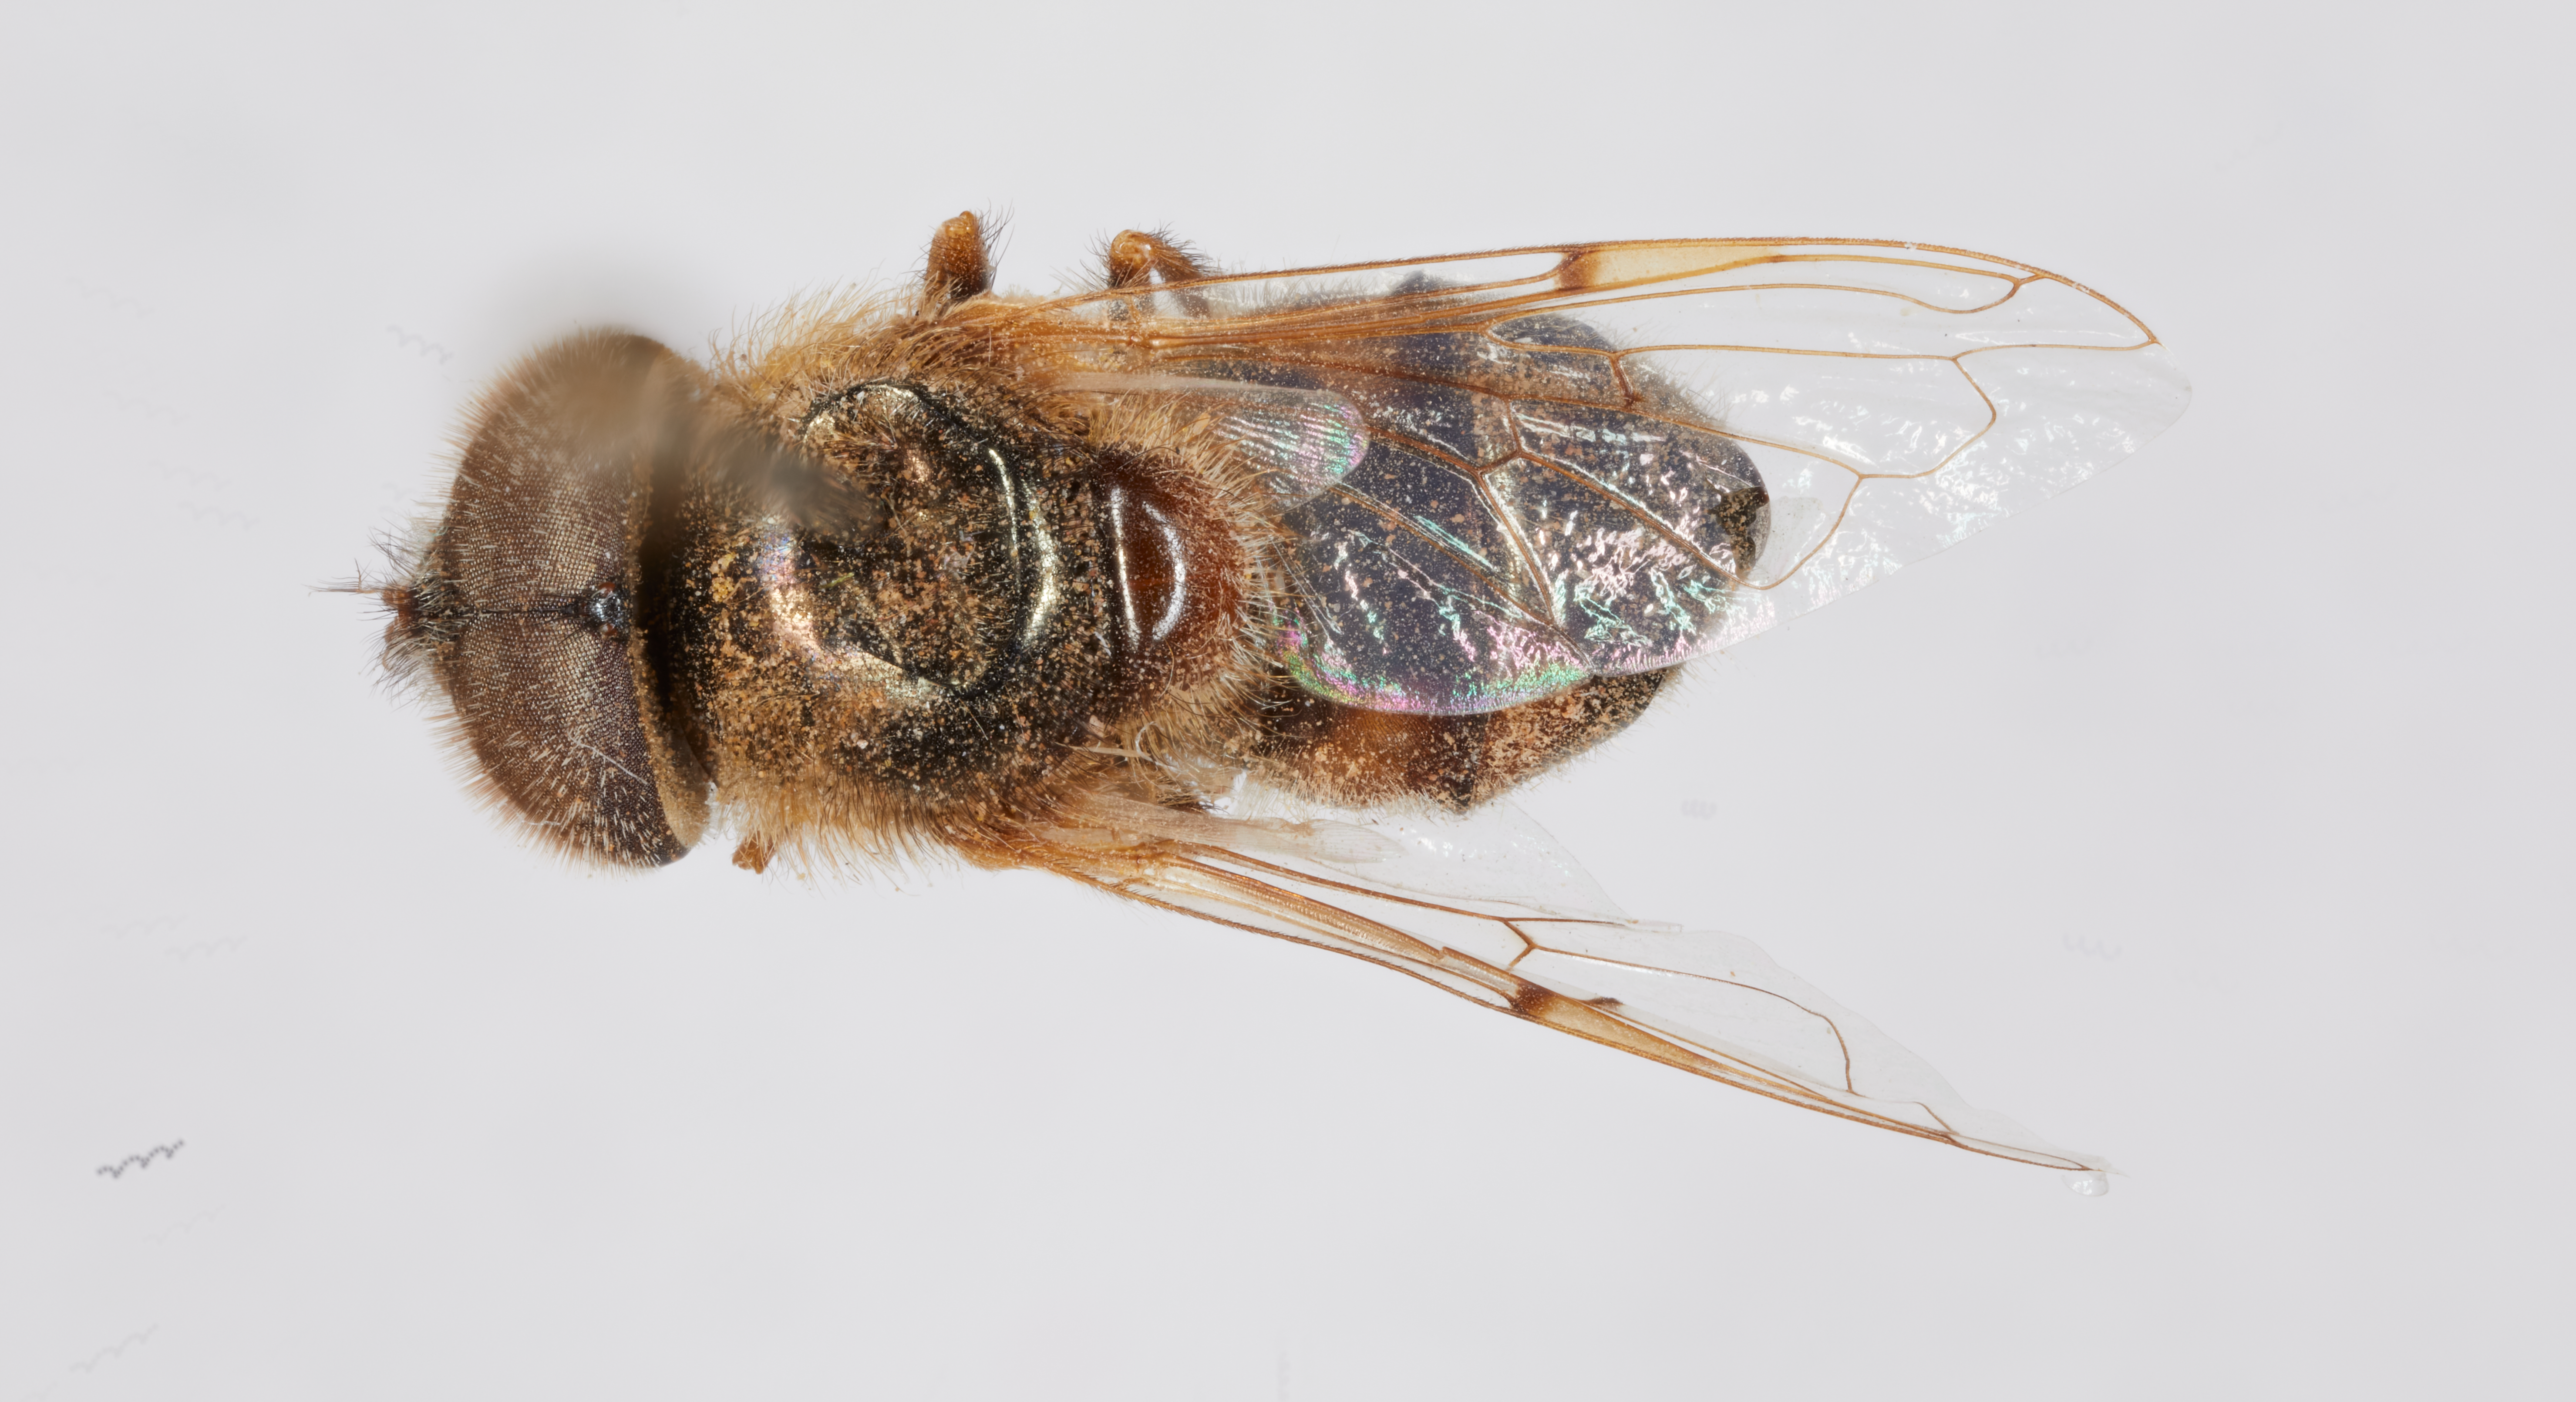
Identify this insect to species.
Lepidosis smithae
